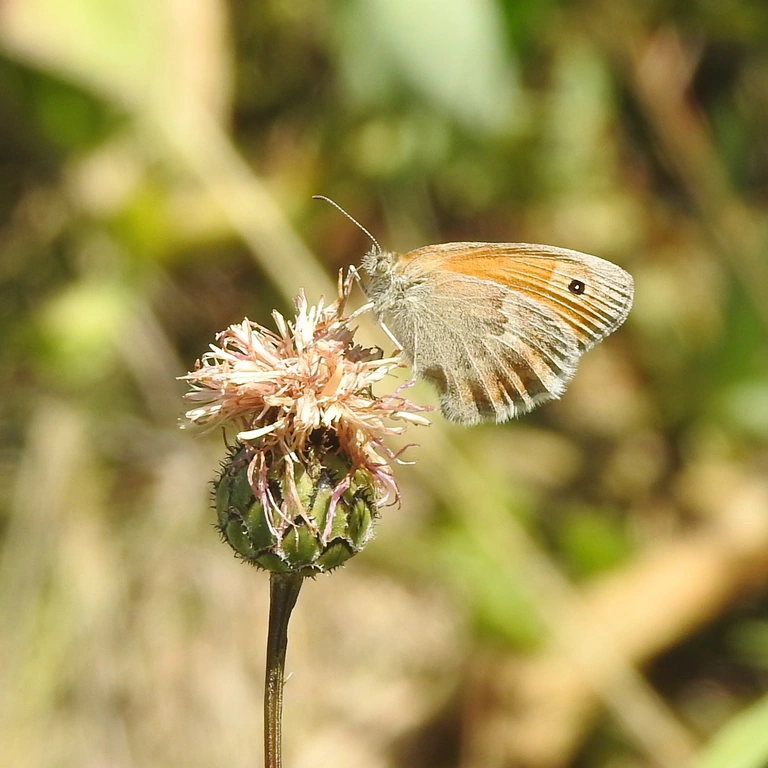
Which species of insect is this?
Coenonympha pamphilus
